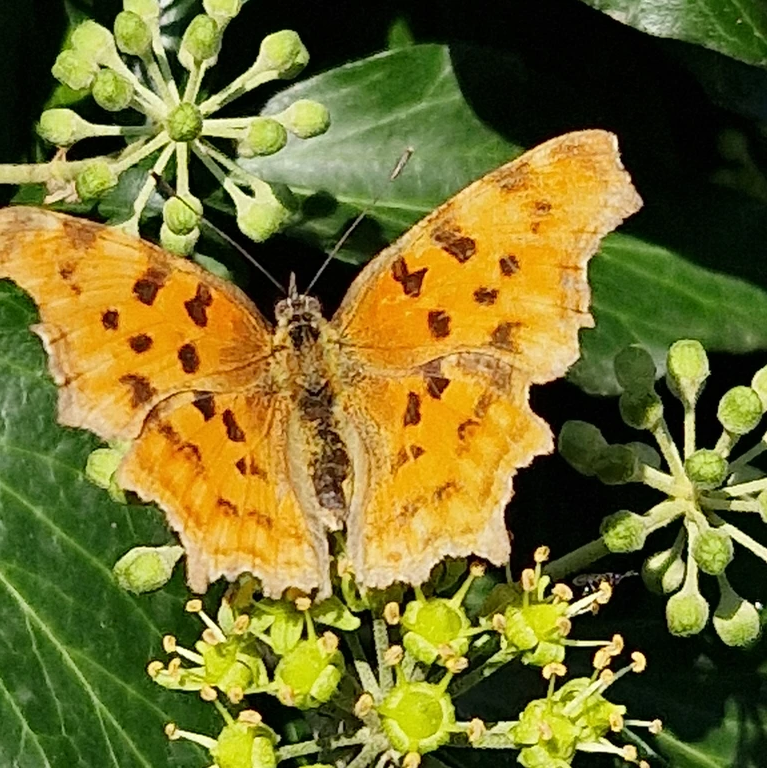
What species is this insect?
Polygonia c-album
